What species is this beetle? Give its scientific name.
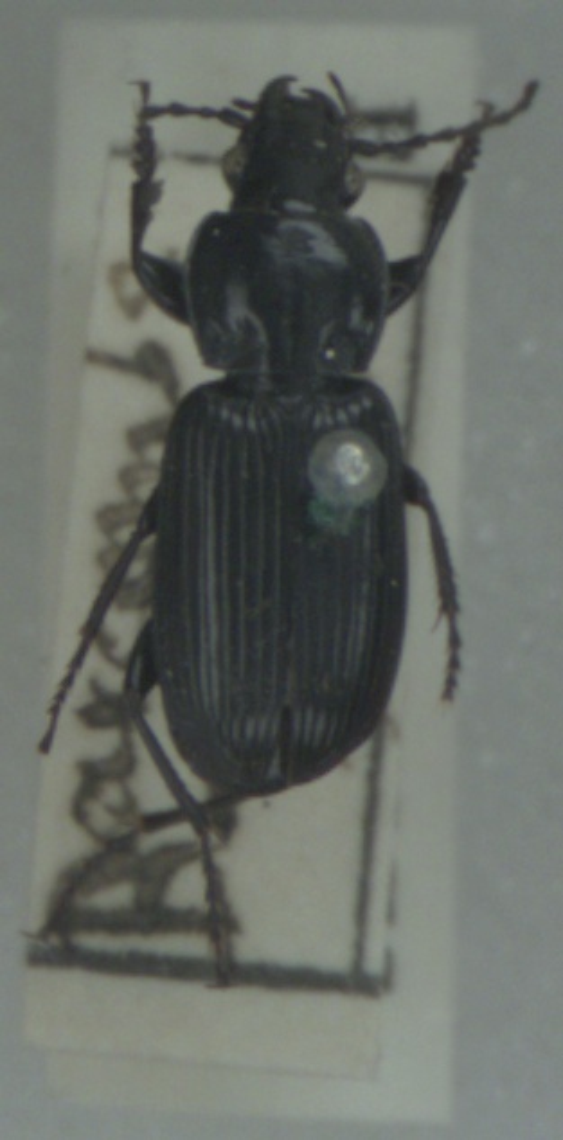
Pterostichus nigrita
